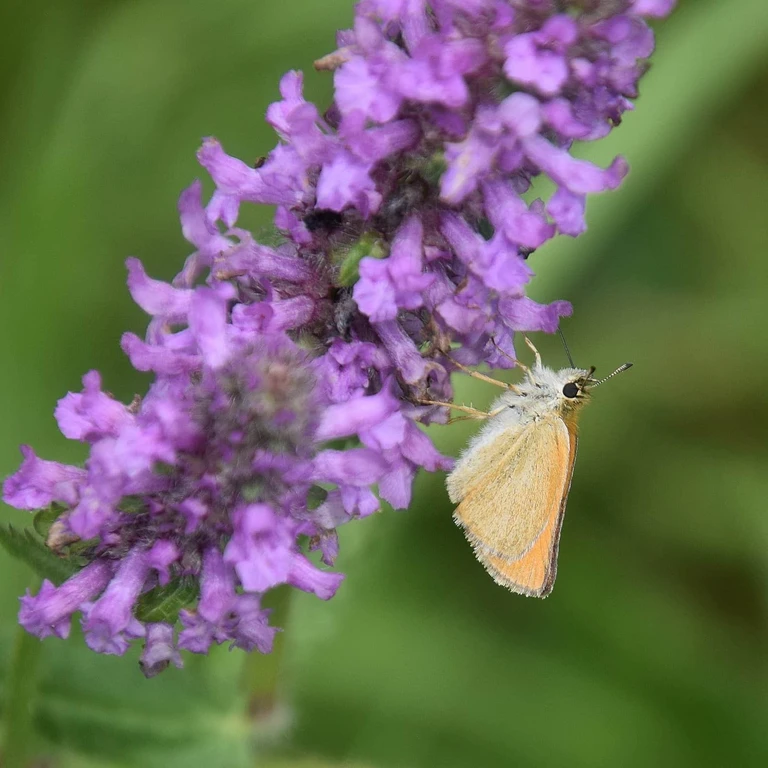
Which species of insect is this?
Thymelicus lineola
